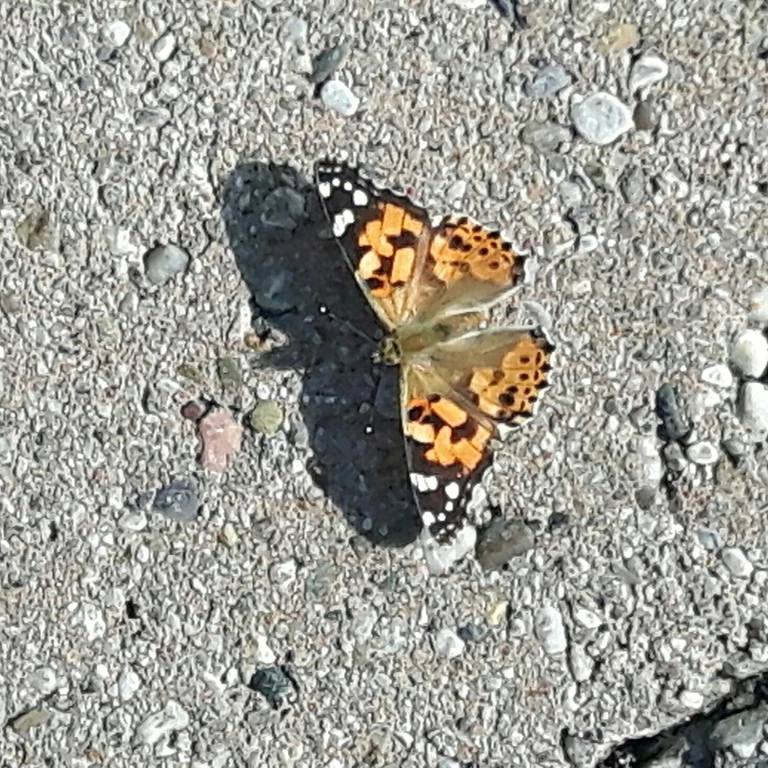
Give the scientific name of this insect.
Vanessa cardui
